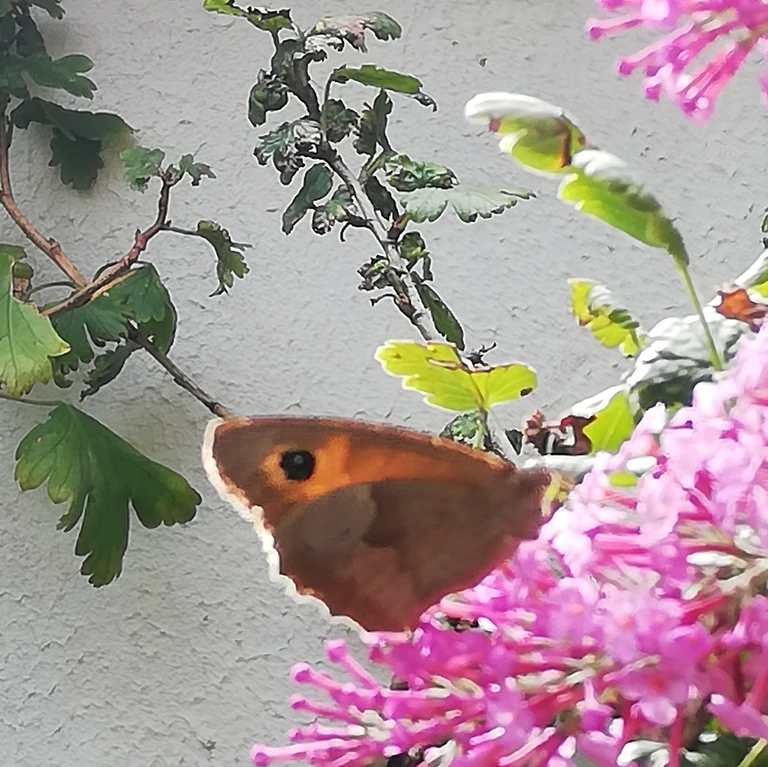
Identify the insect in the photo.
Maniola jurtina
